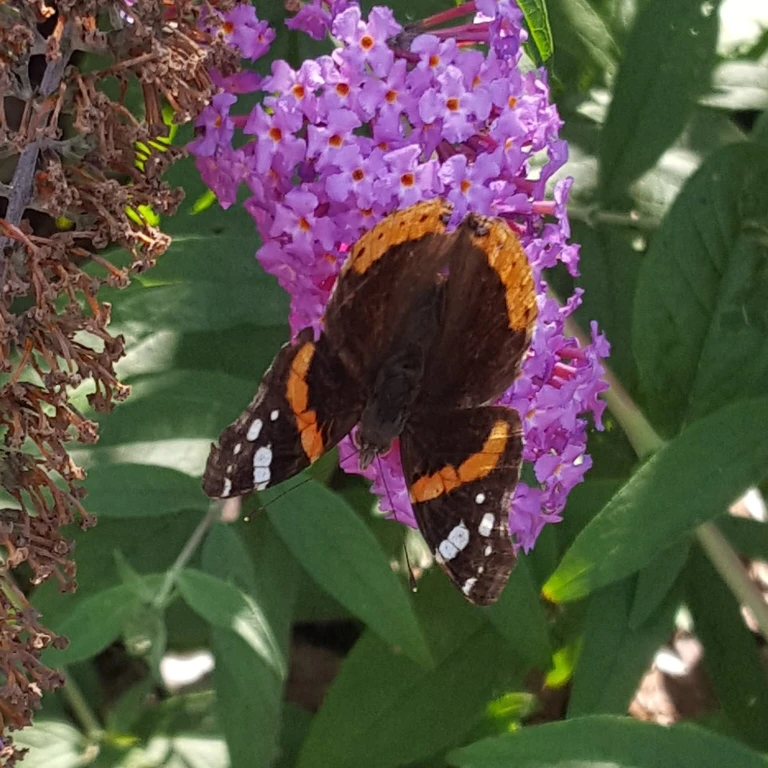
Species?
Vanessa atalanta
